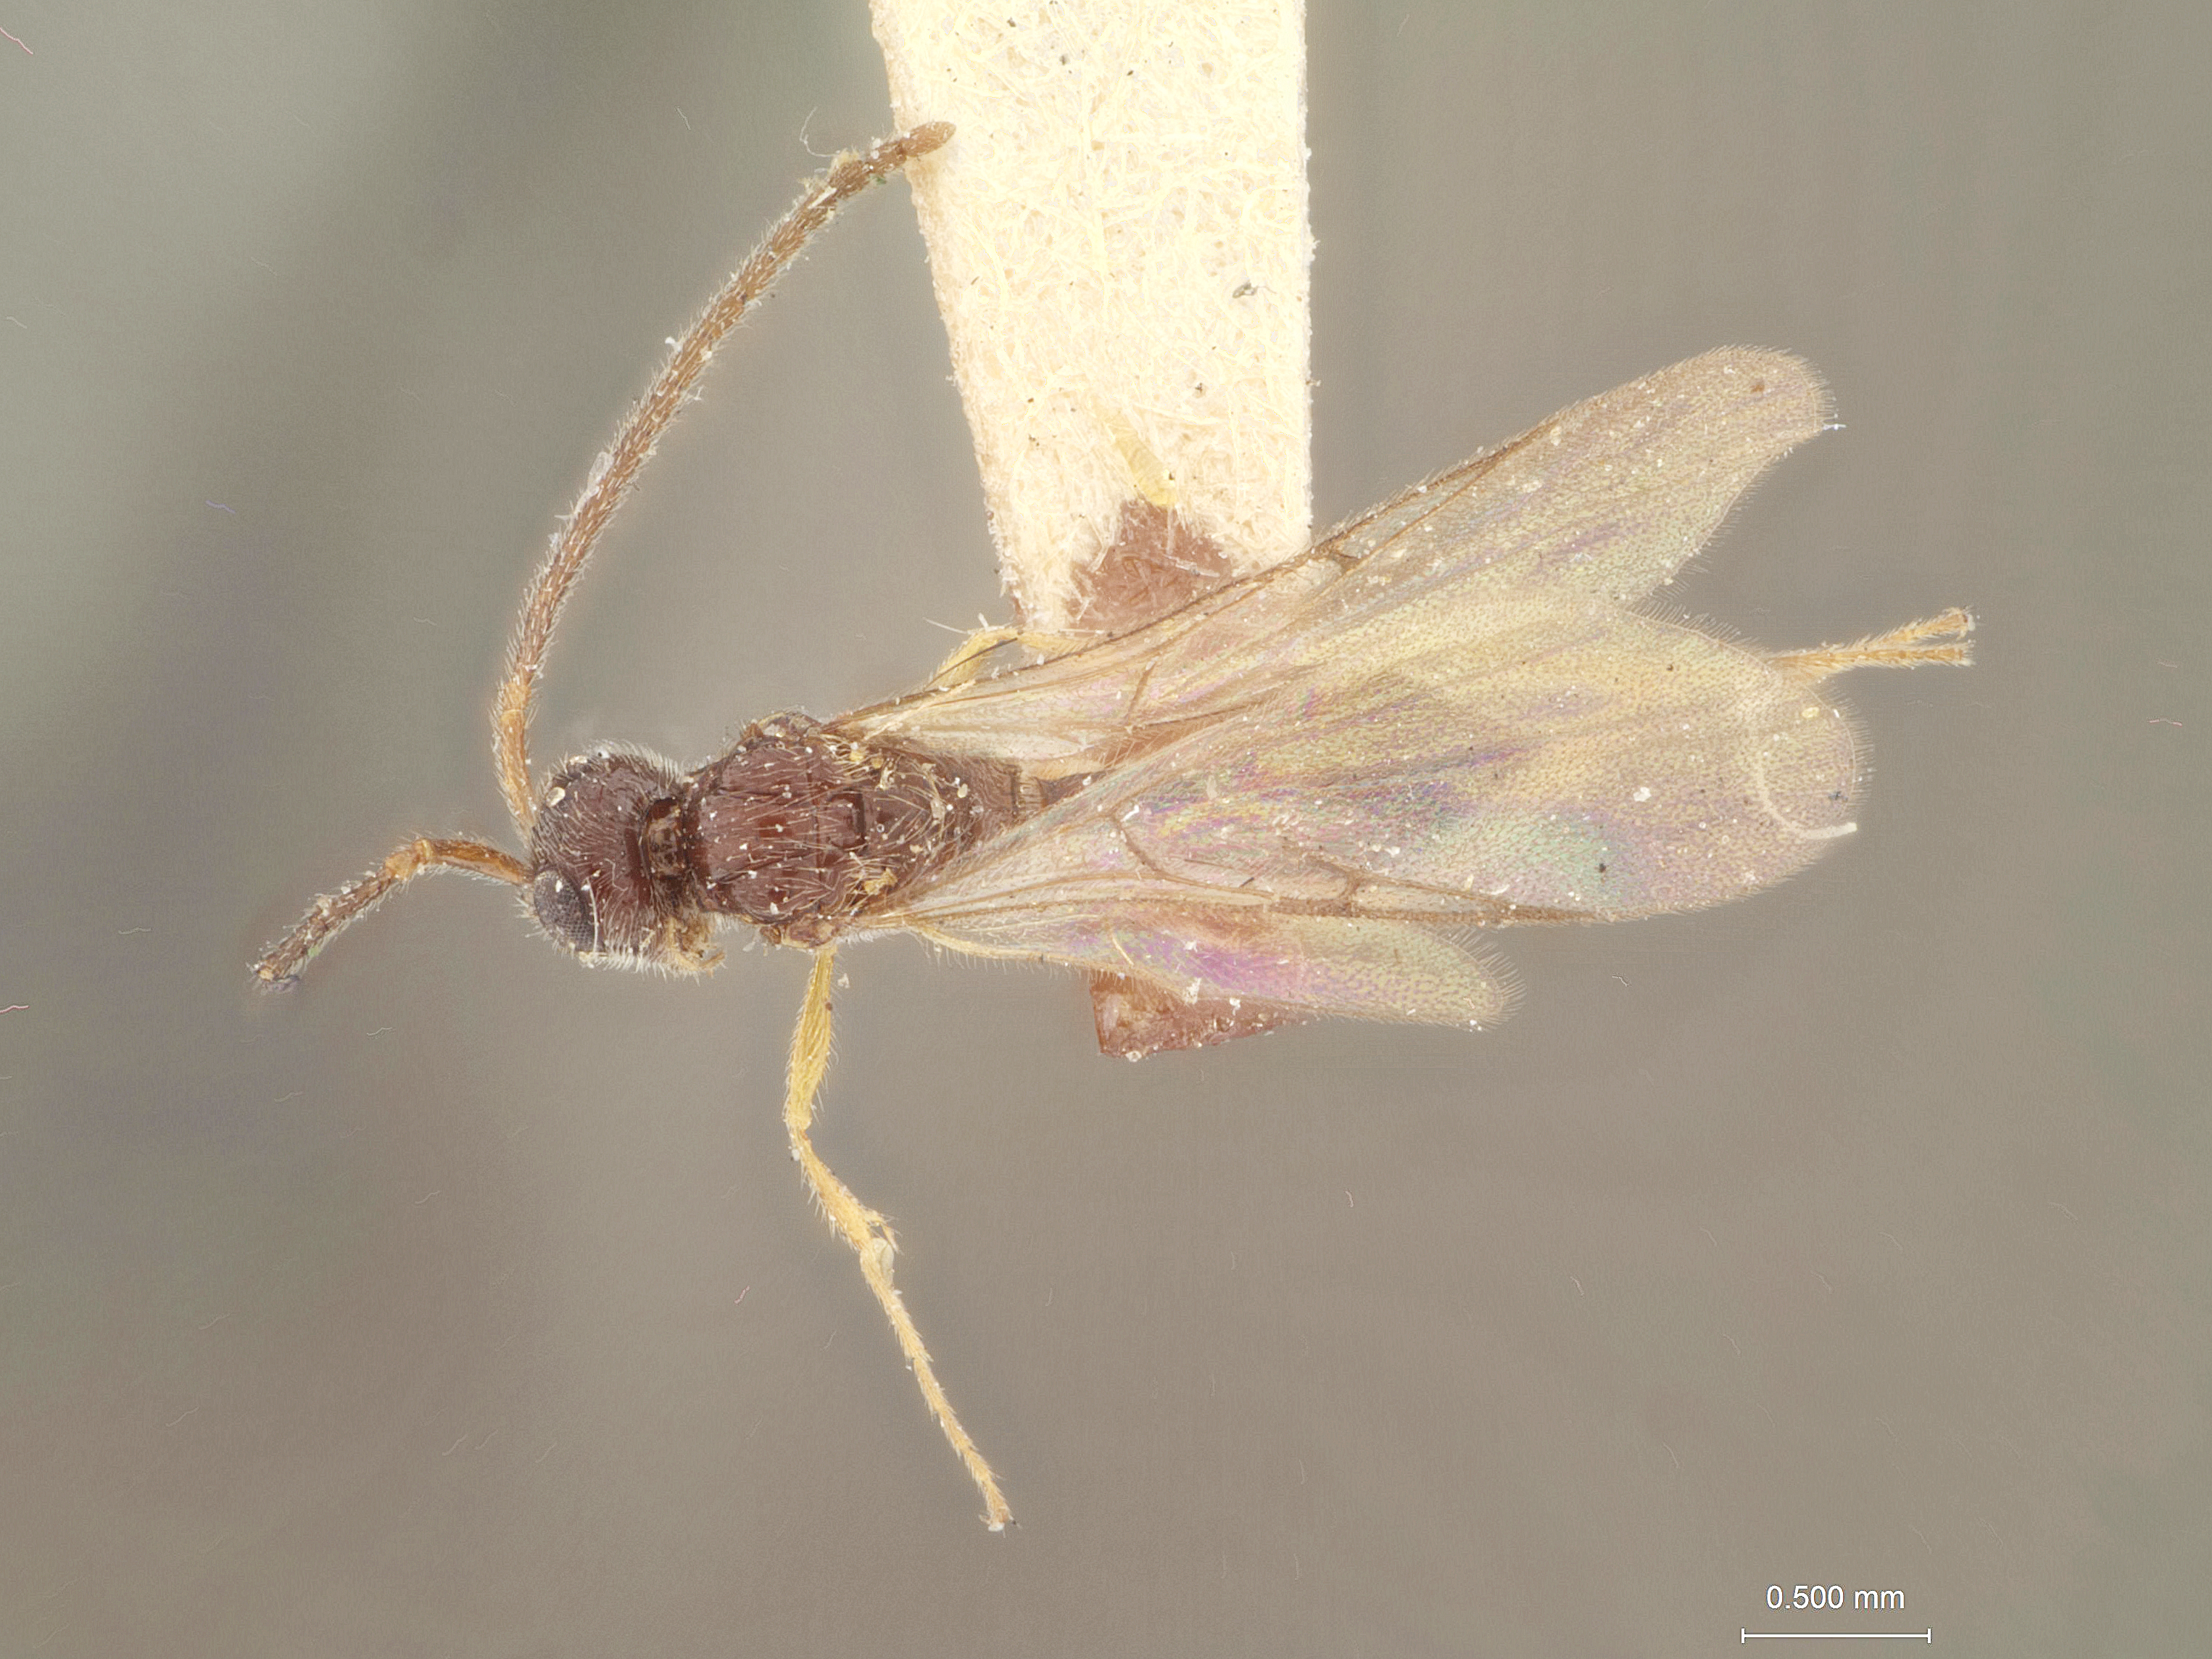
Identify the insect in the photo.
Cinetus macrodyctium
